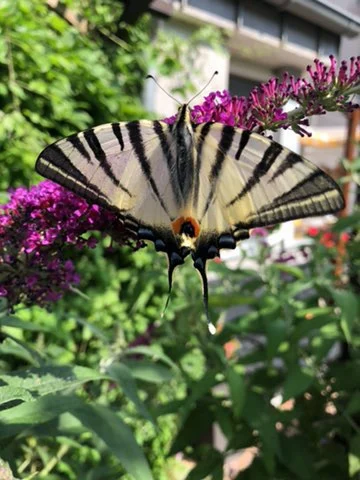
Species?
Iphiclides podalirius
